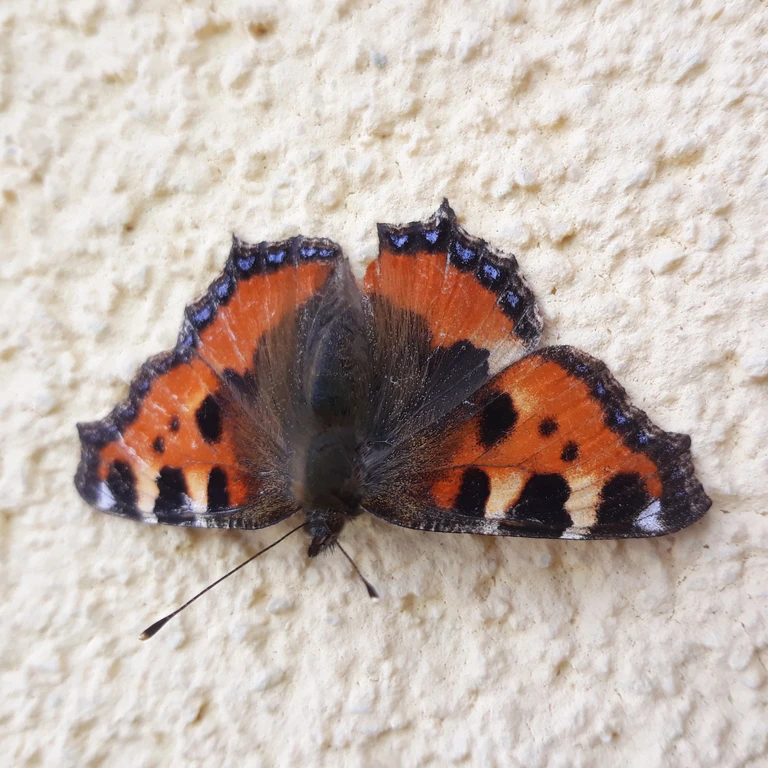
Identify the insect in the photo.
Aglais urticae
